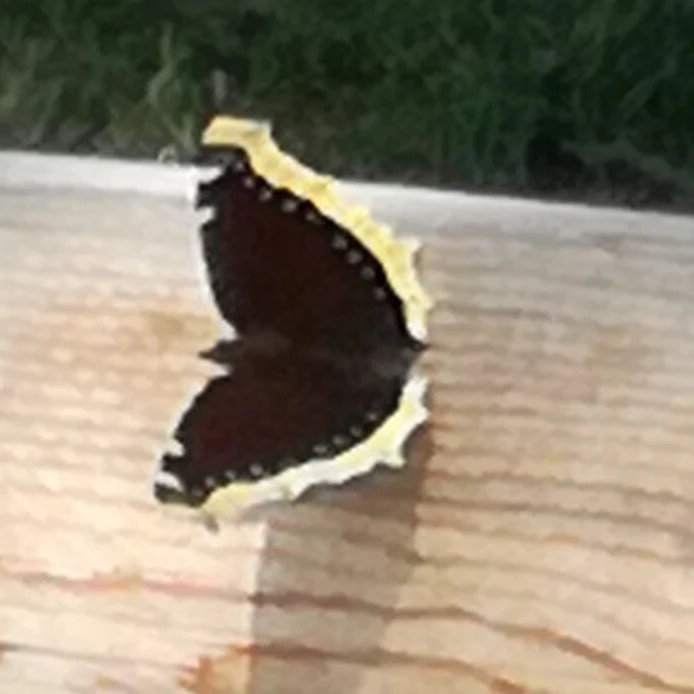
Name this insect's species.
Nymphalis antiopa
